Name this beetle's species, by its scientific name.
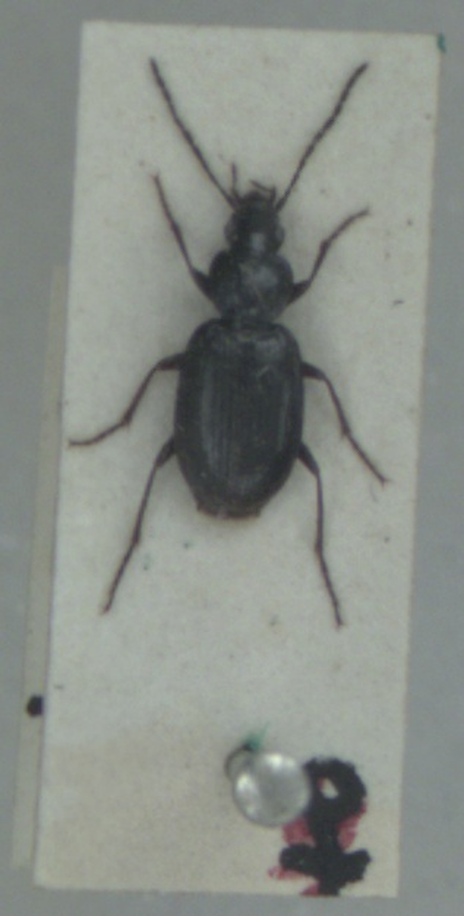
Agonum fuliginosum
